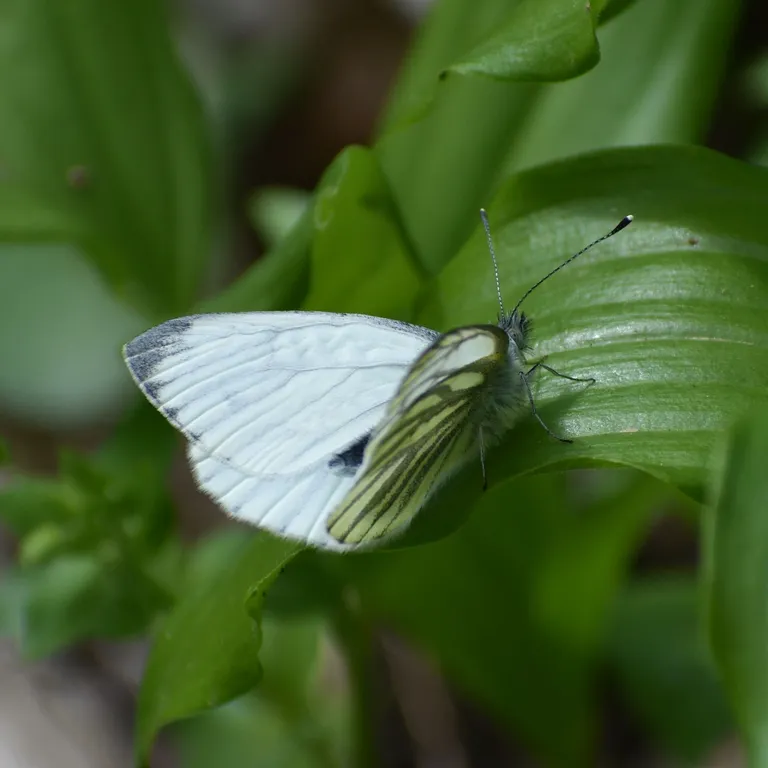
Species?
Pieris napi
